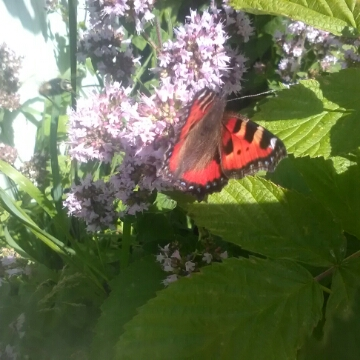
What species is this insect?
Aglais urticae
